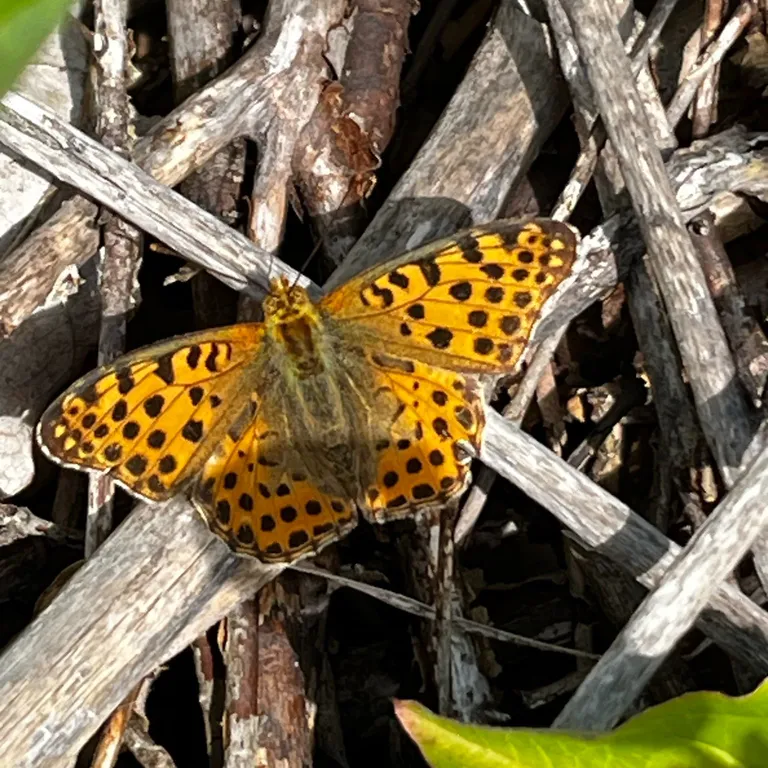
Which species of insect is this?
Issoria lathonia
